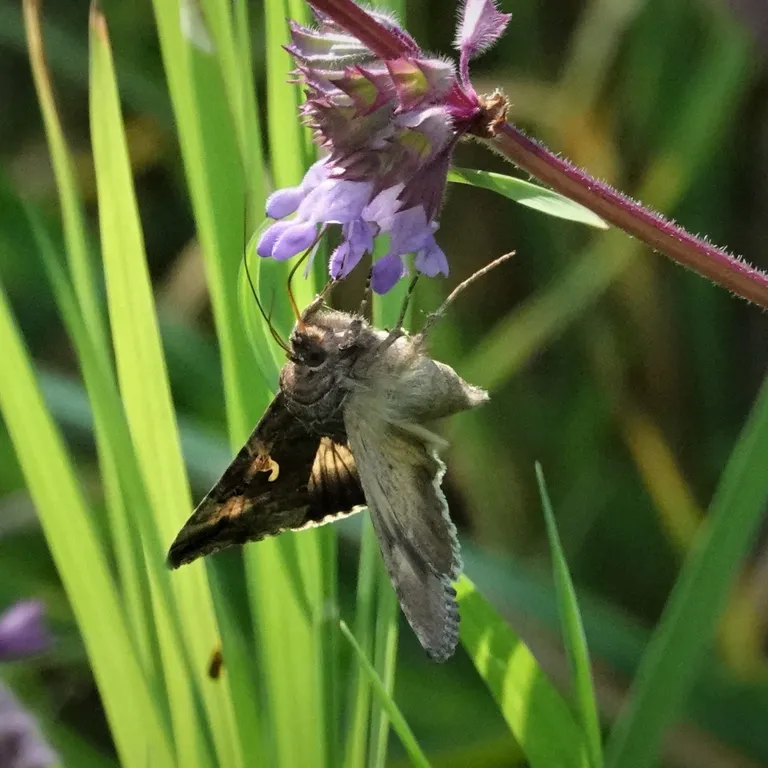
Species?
Autographa gamma
